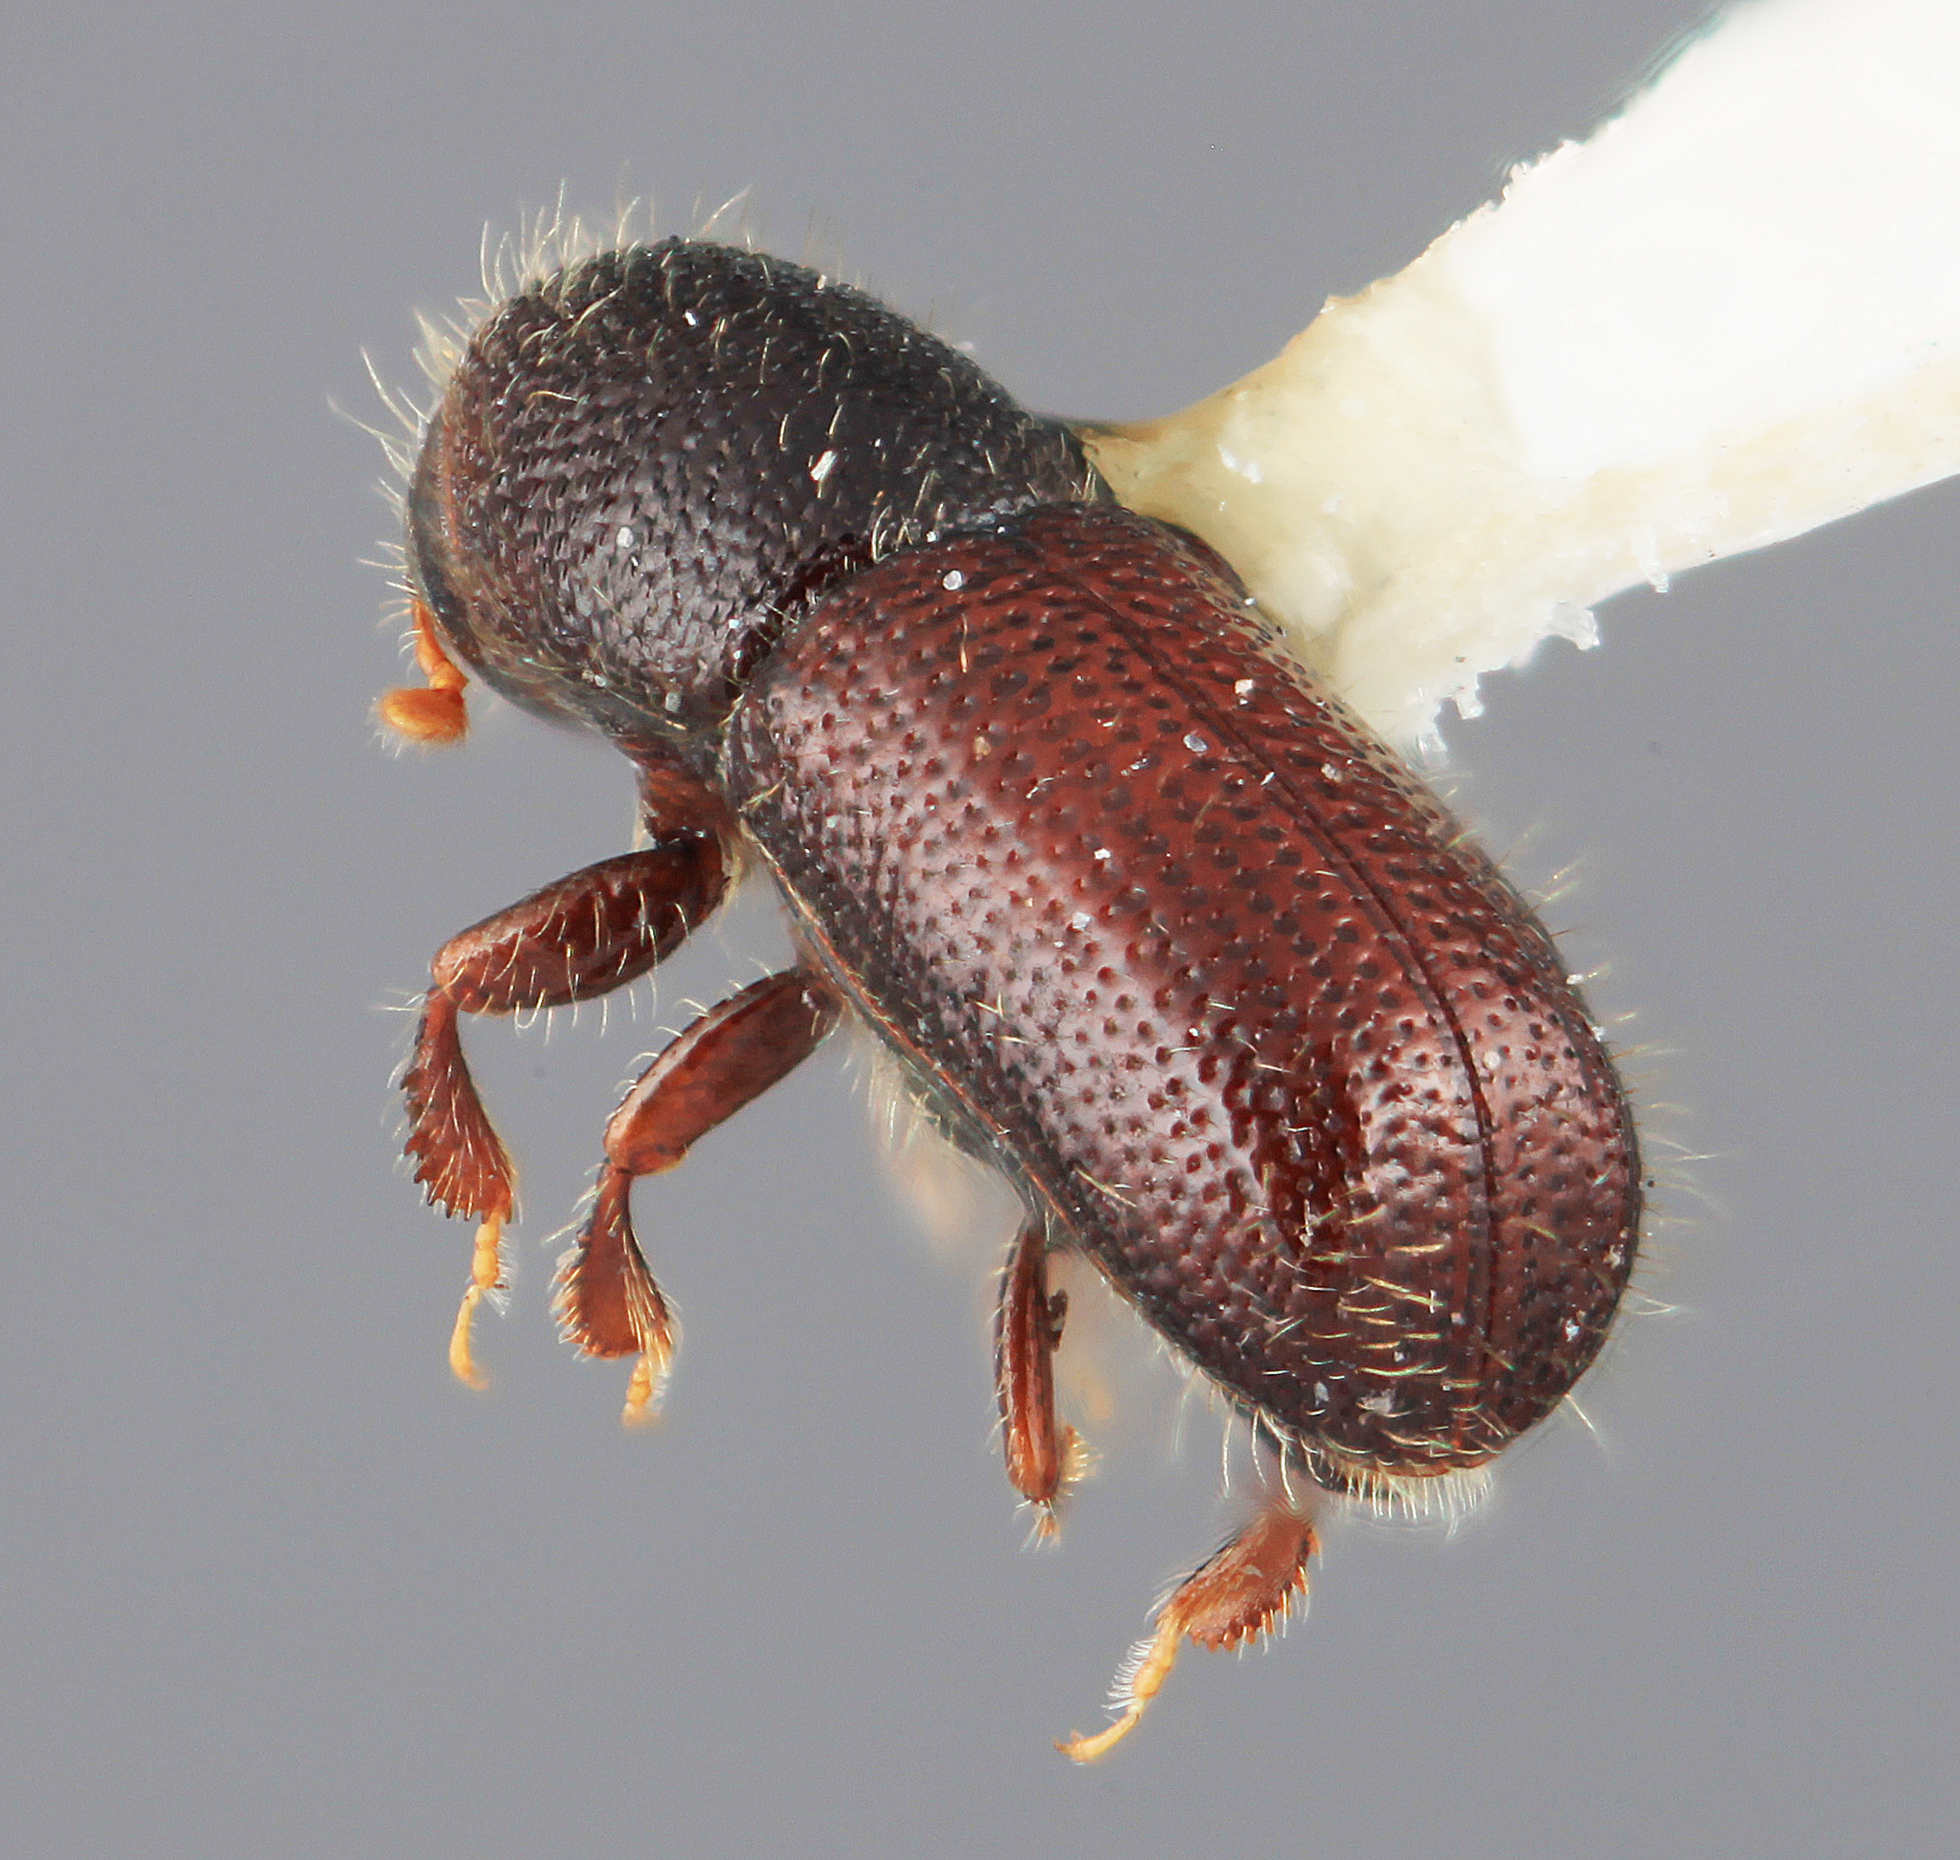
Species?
Dendrocranulus confinis
